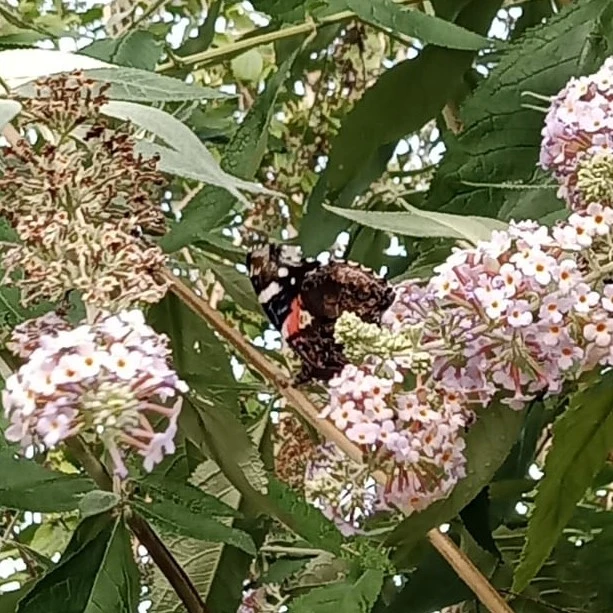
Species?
Vanessa atalanta
